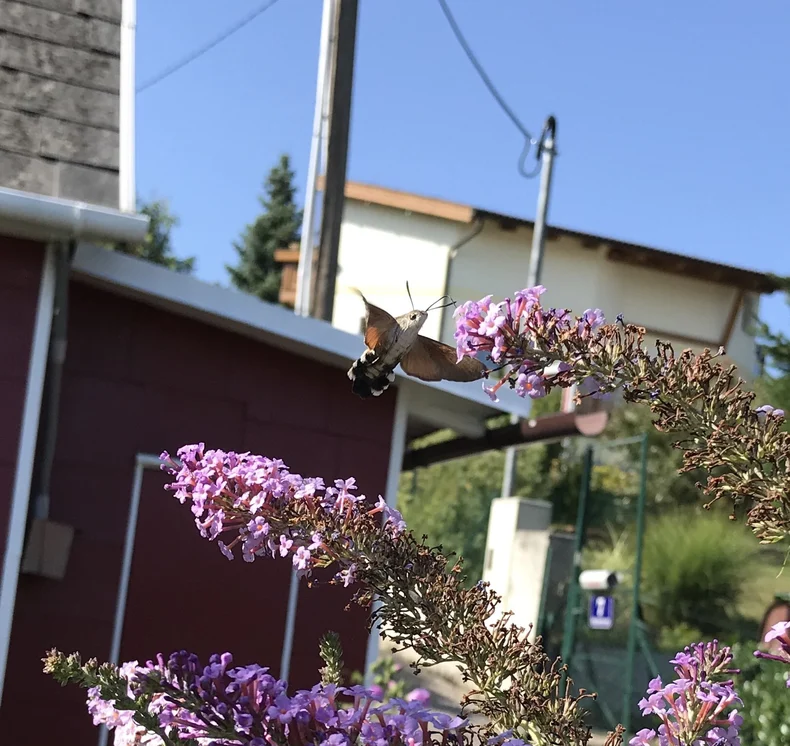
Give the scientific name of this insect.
Macroglossum stellatarum
